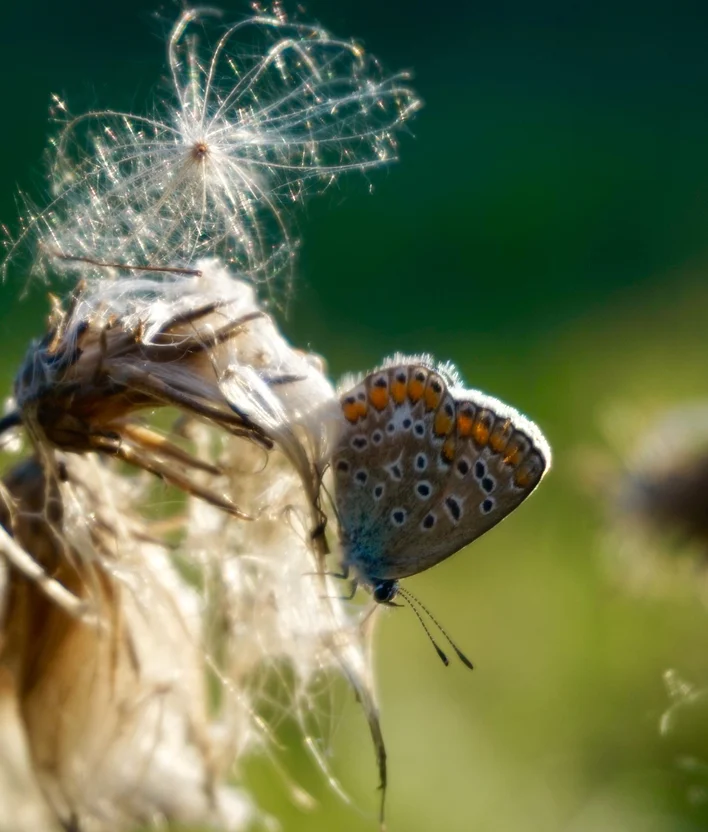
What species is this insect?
Polyommatus icarus
